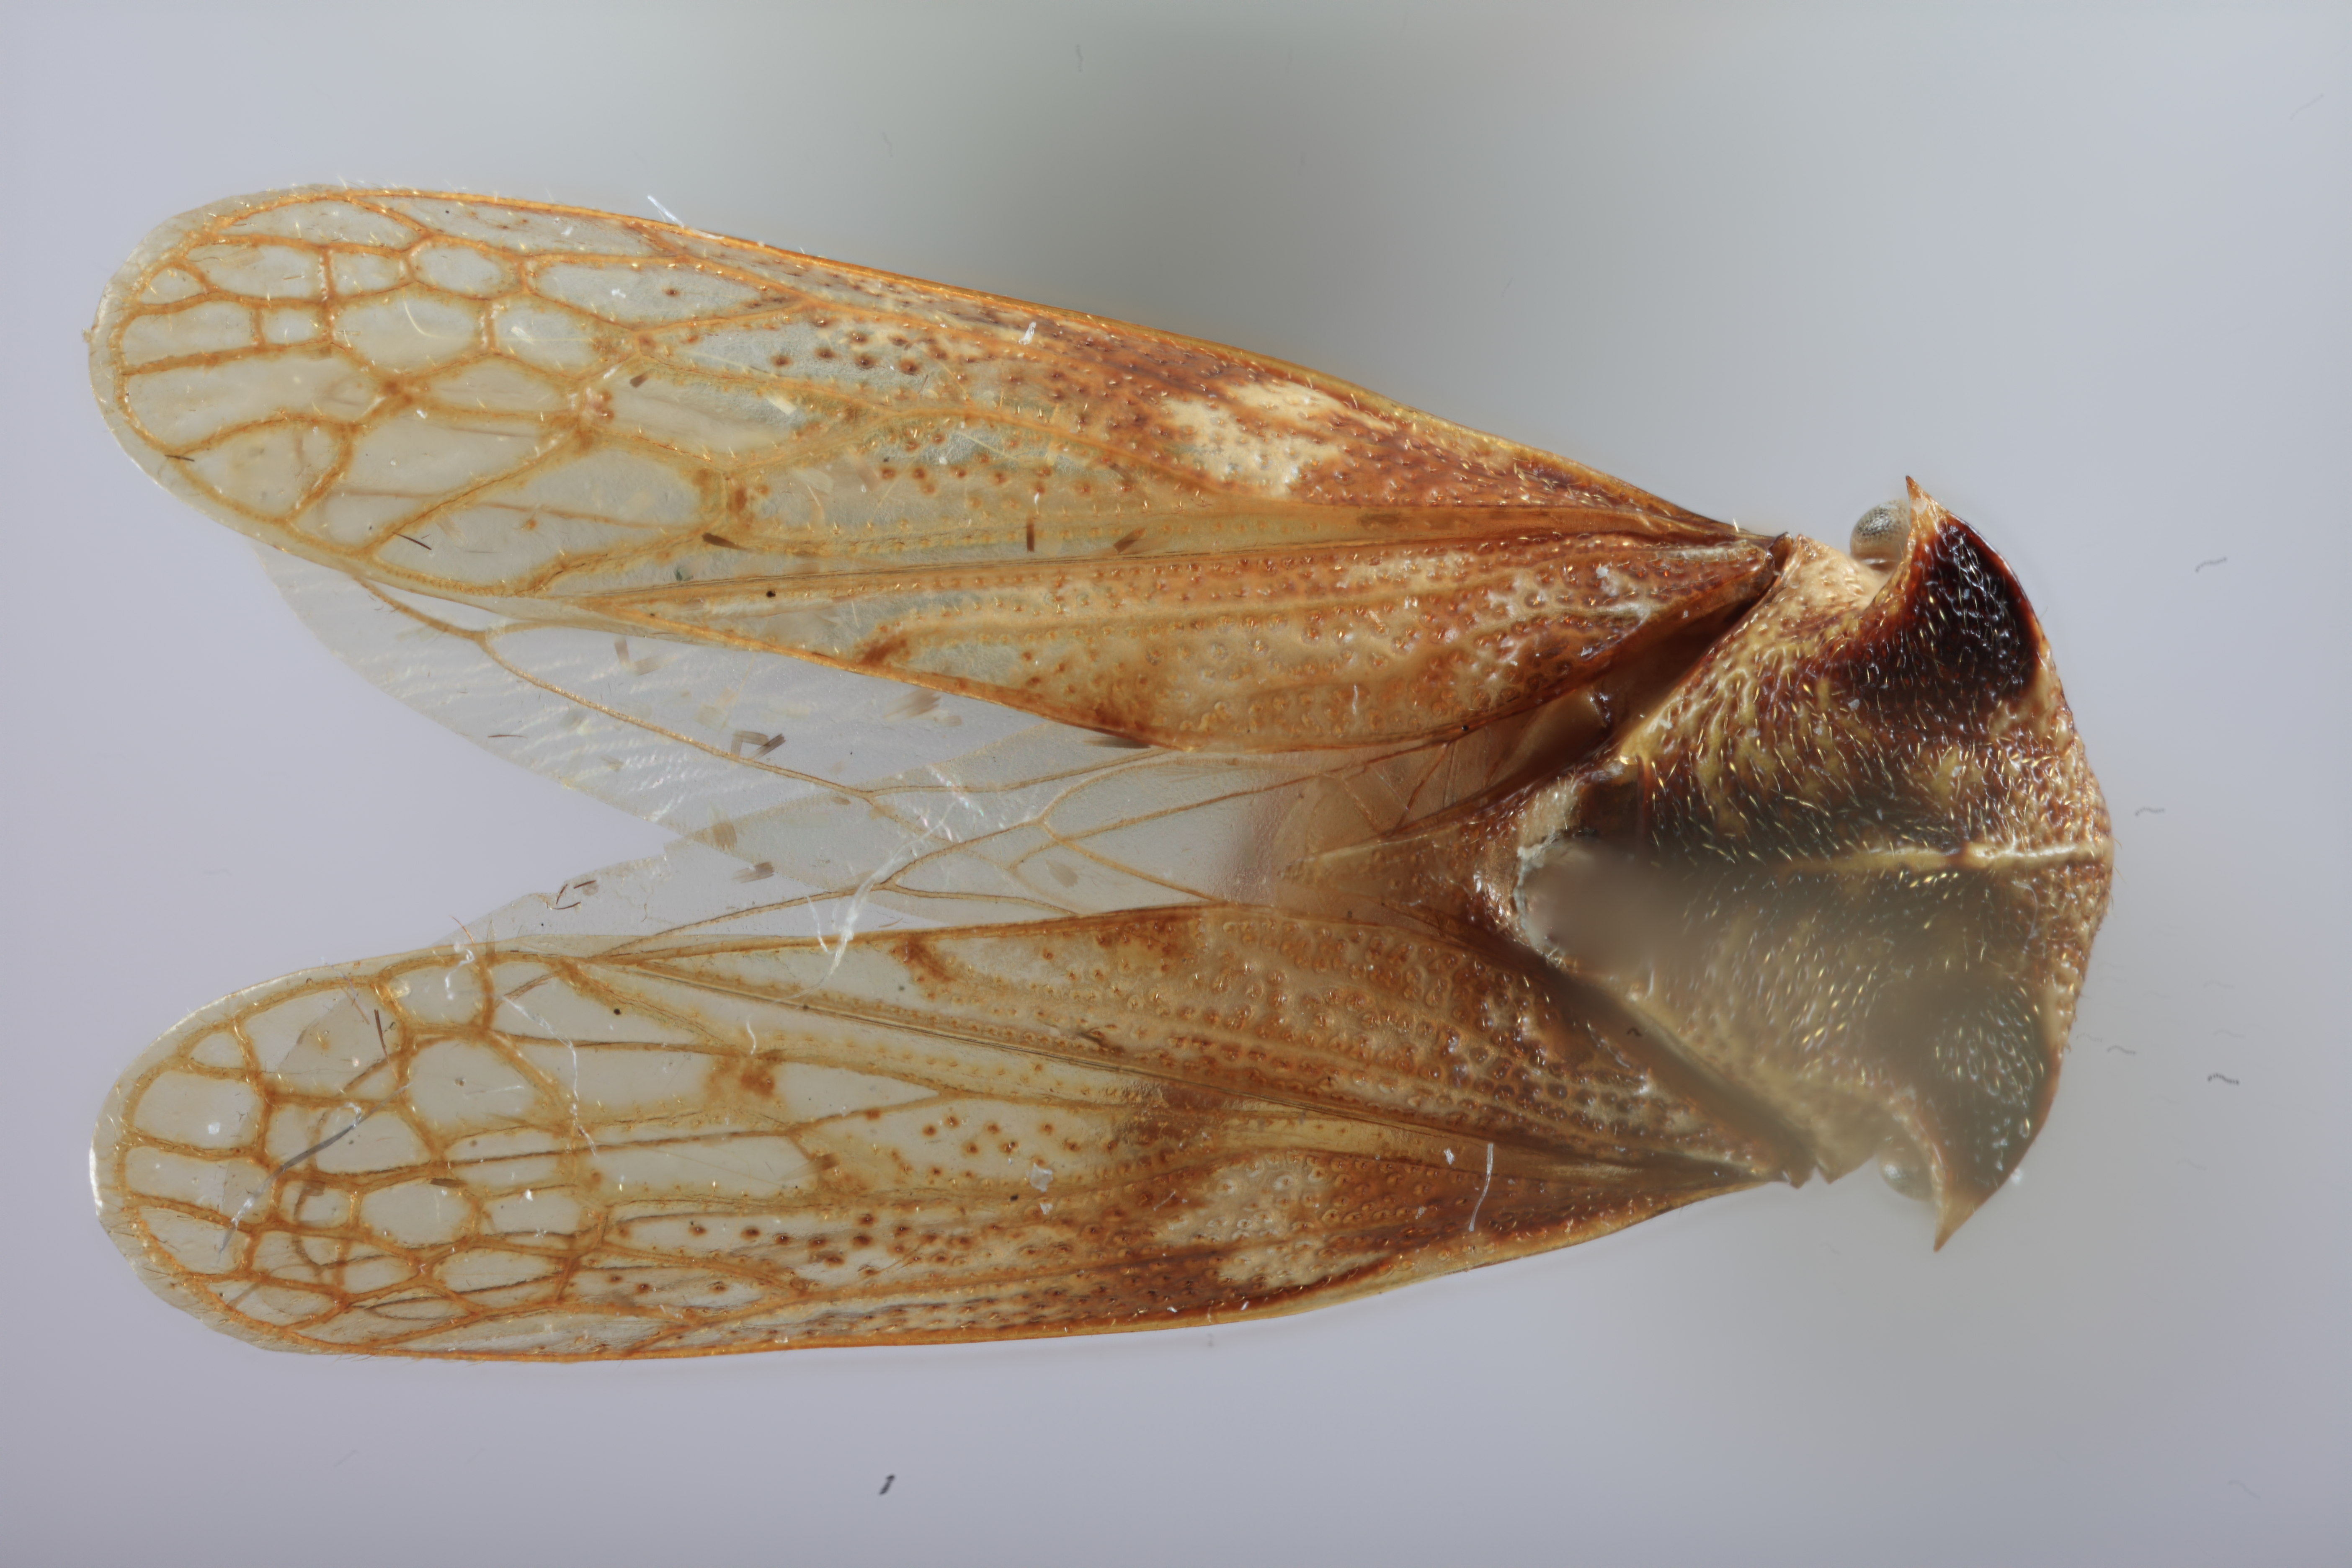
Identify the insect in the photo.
Tolania anomalai
